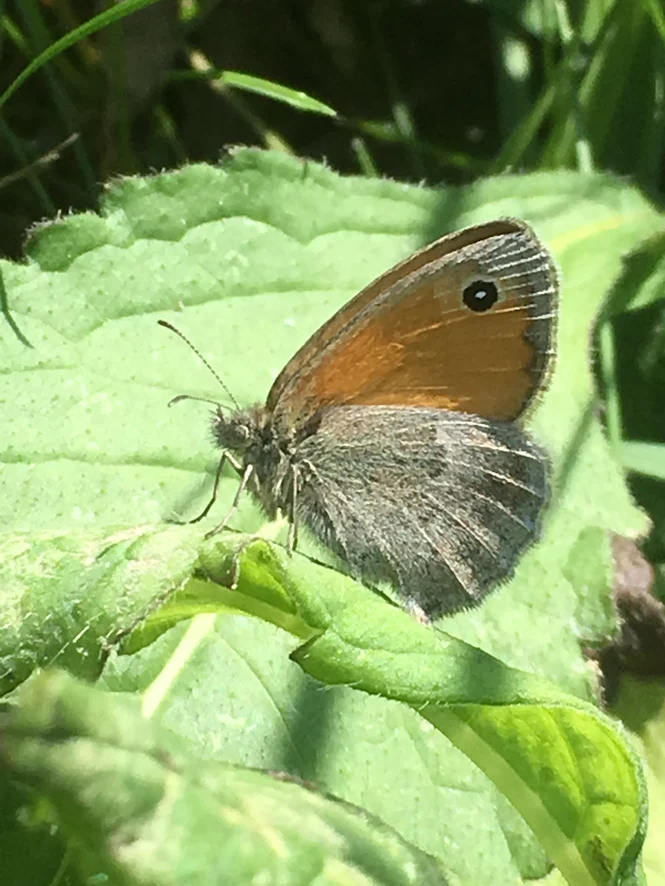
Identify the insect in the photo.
Coenonympha pamphilus
